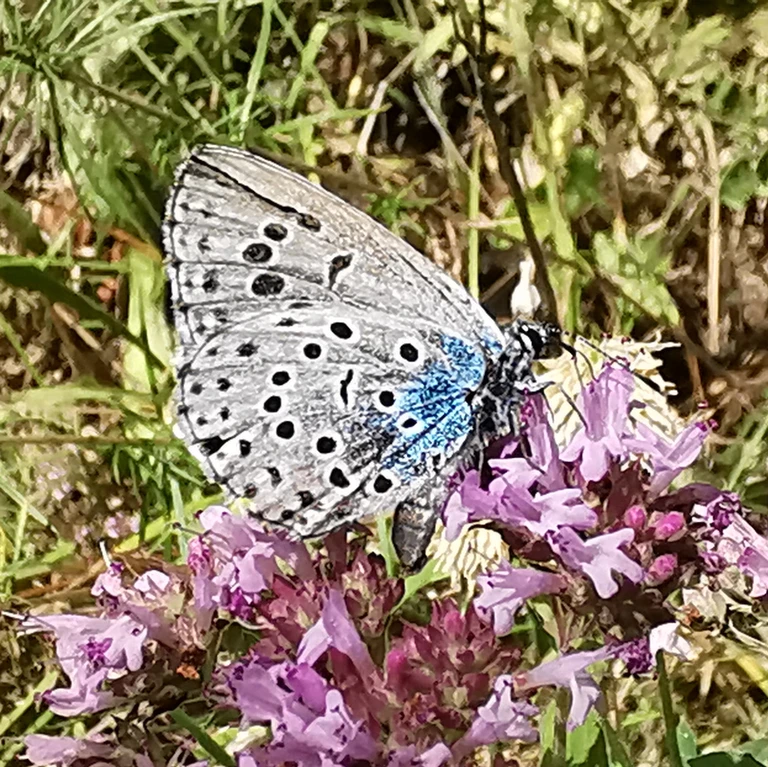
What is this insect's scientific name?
Phengaris arion (also Maculinea arion)
